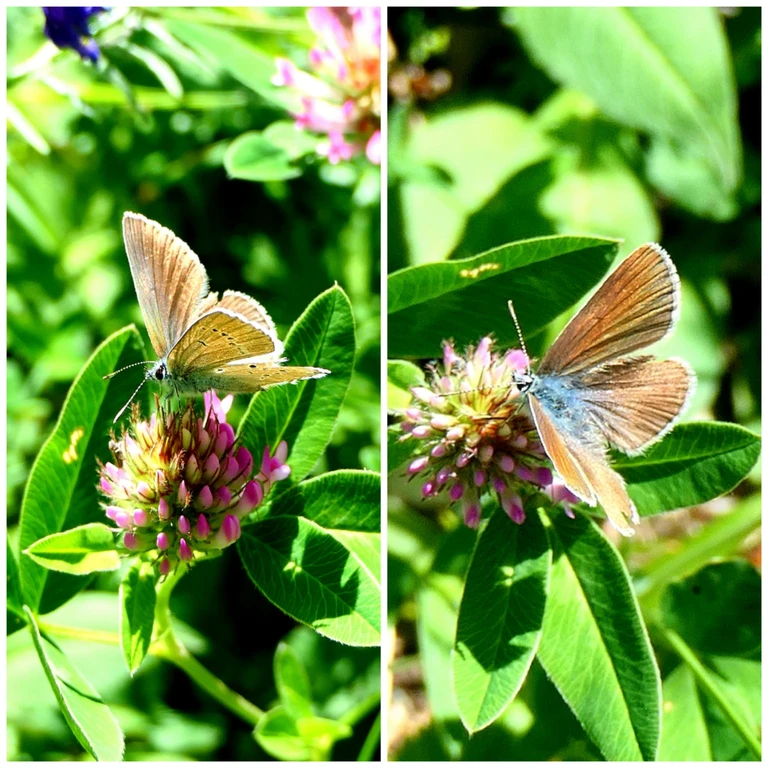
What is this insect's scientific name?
Cyaniris semiargus
